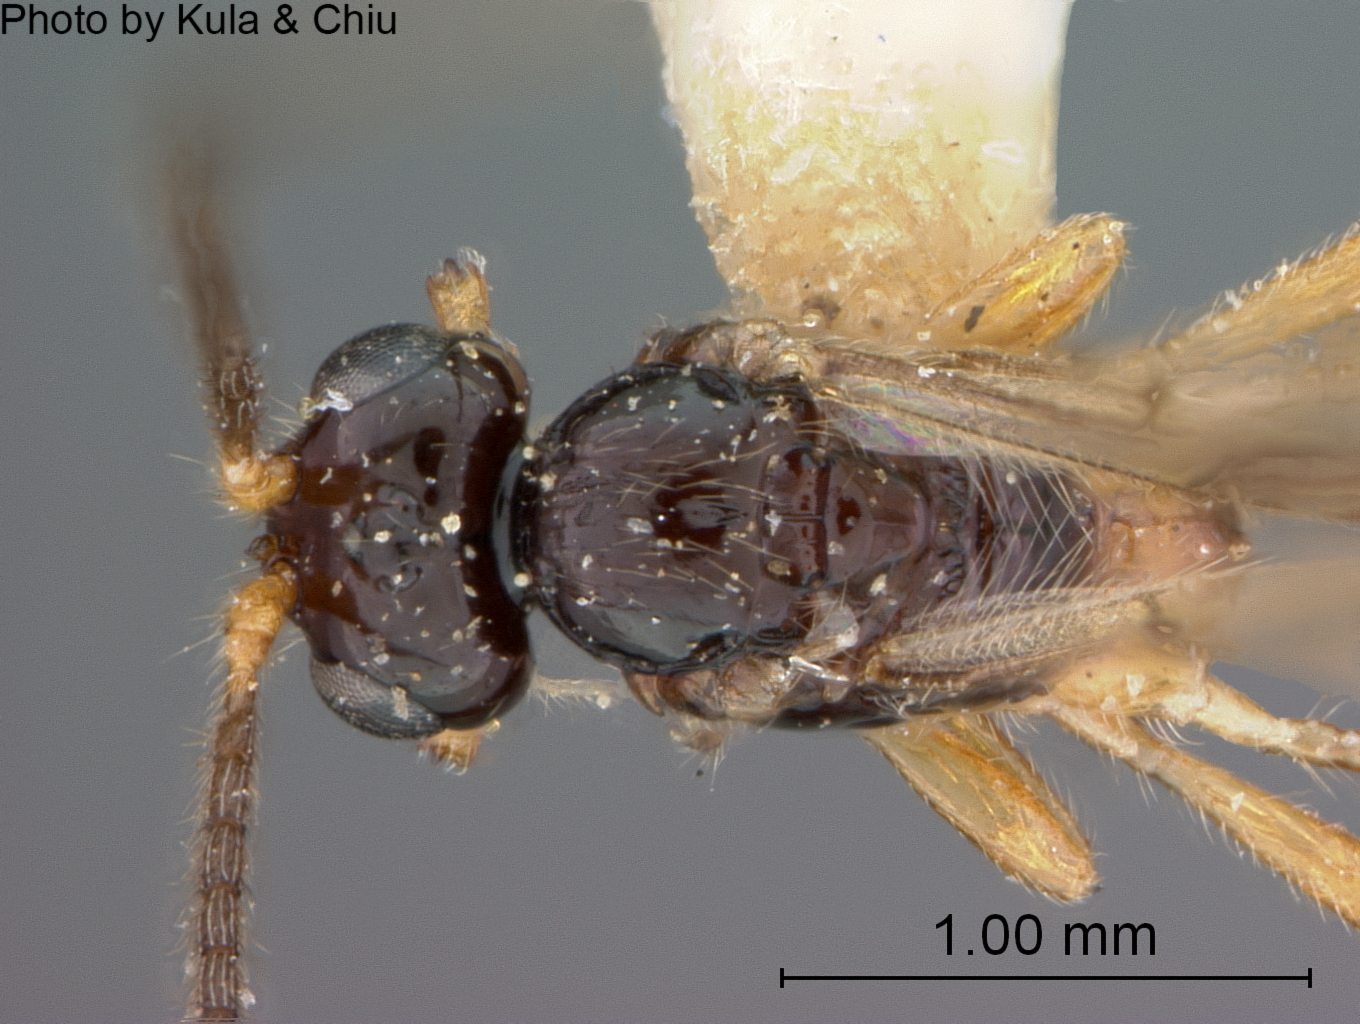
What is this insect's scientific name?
Aspilota brachybasis
